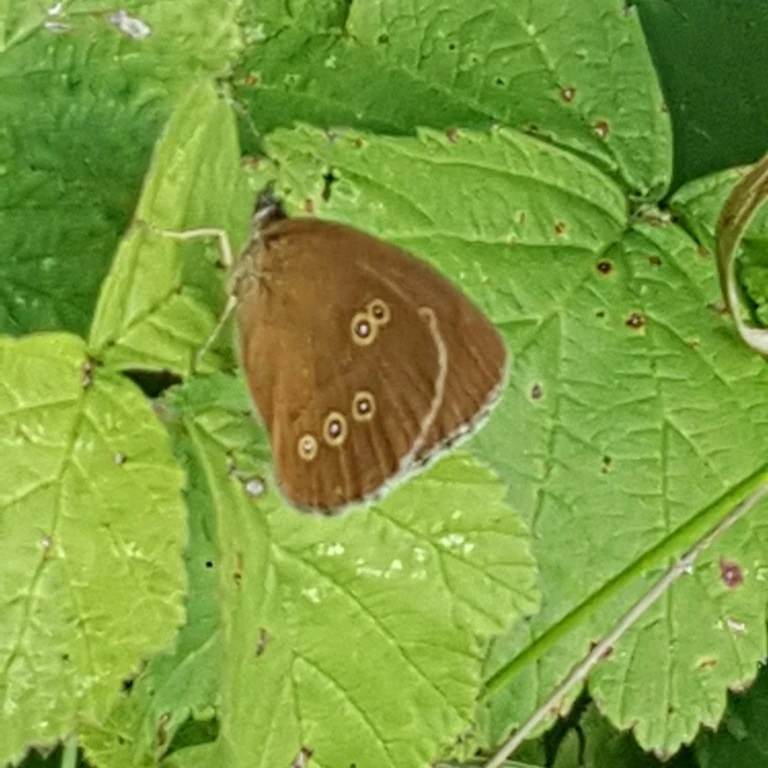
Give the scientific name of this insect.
Aphantopus hyperantus
